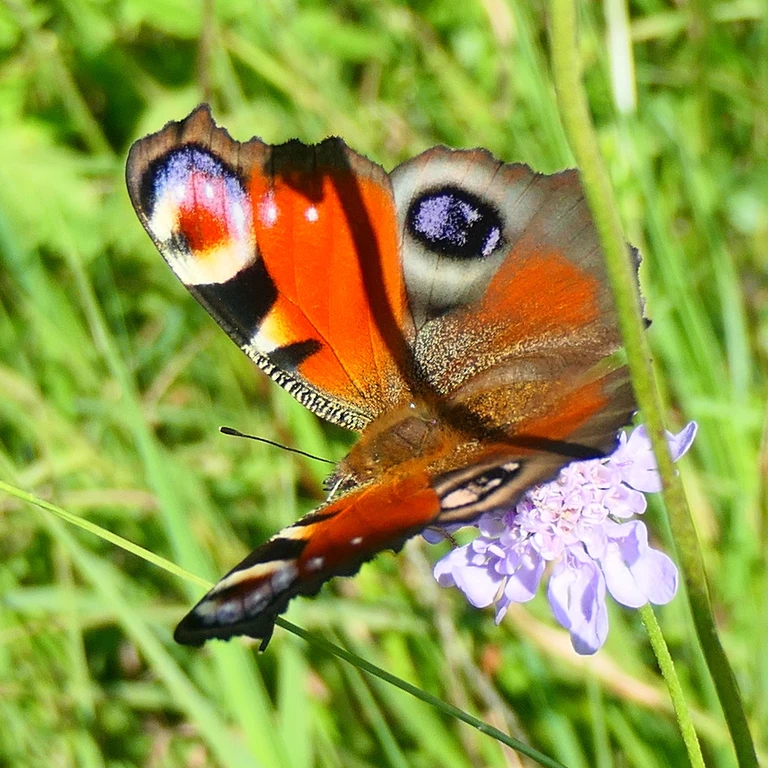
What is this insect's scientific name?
Aglais io
